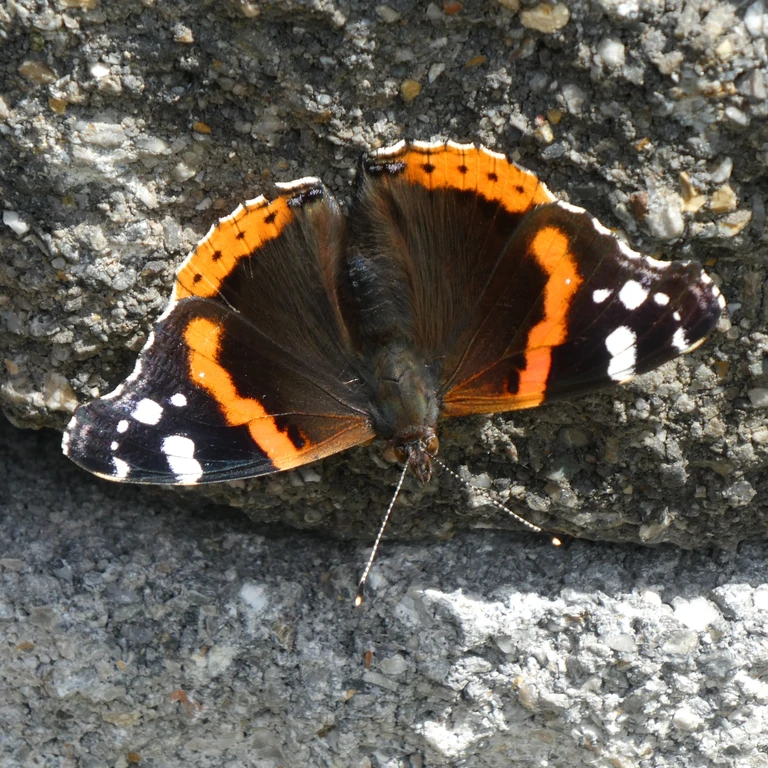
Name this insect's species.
Vanessa atalanta
